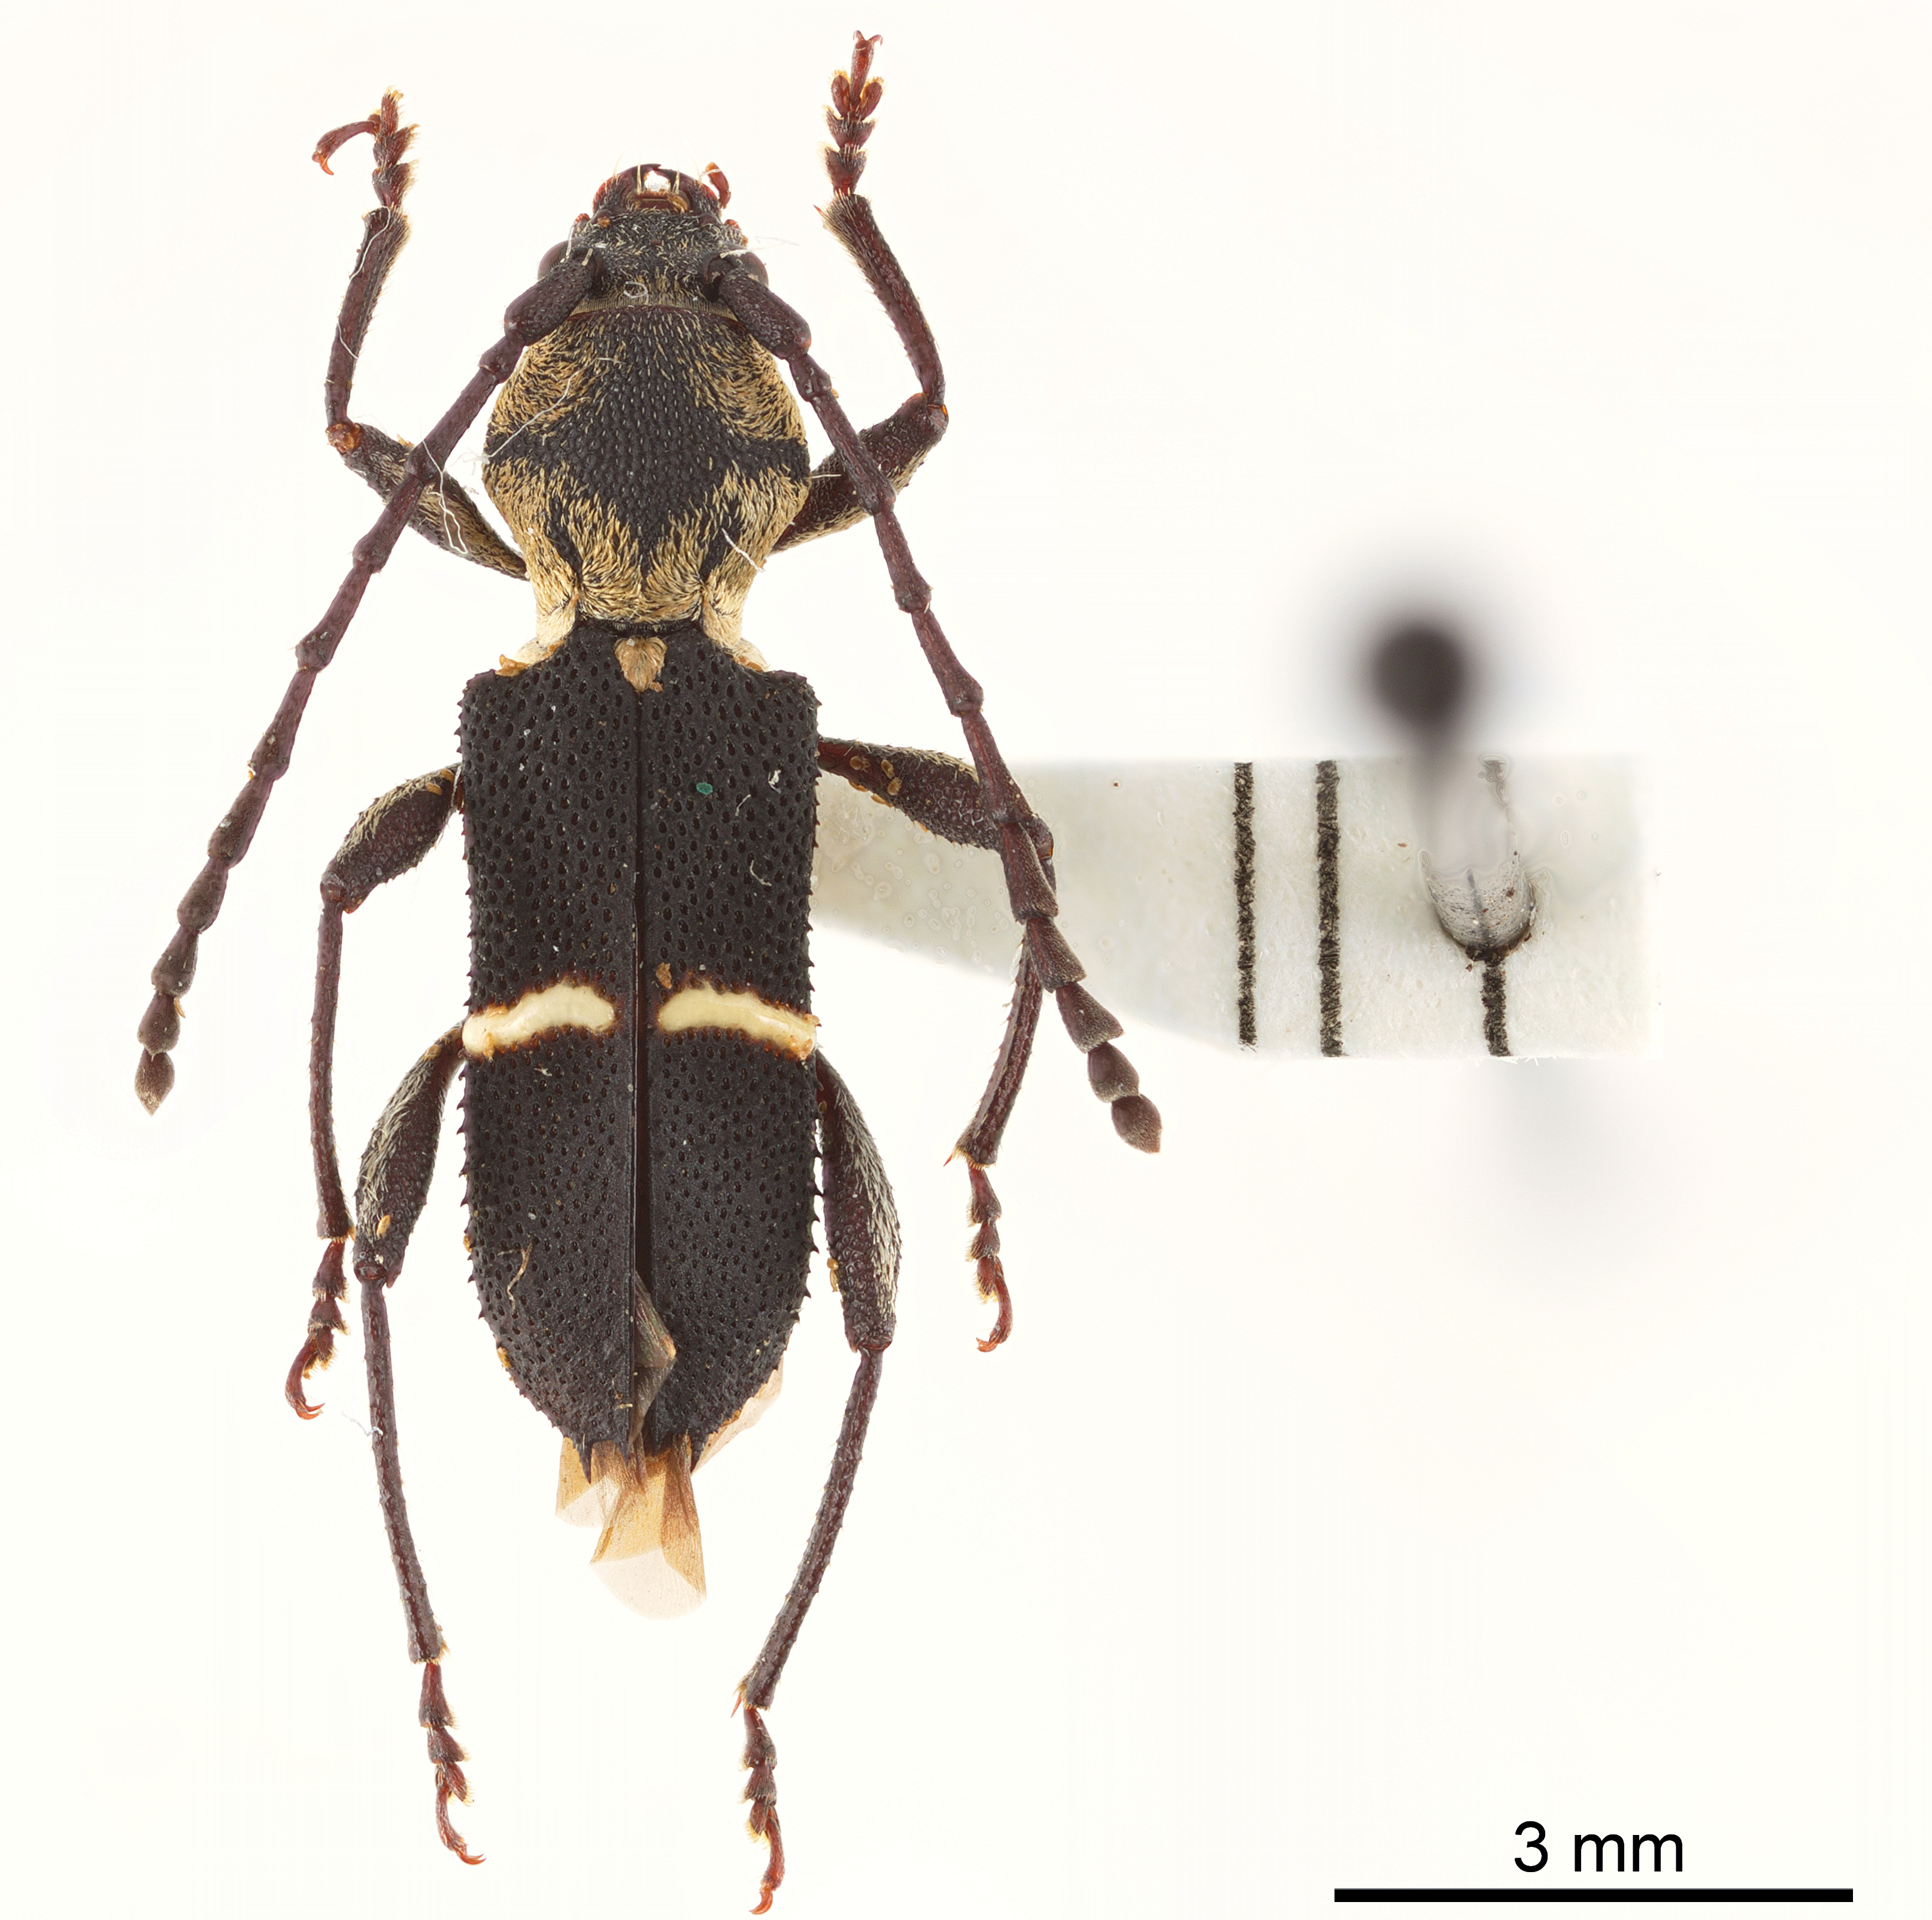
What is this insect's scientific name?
Epipedocera rollei
